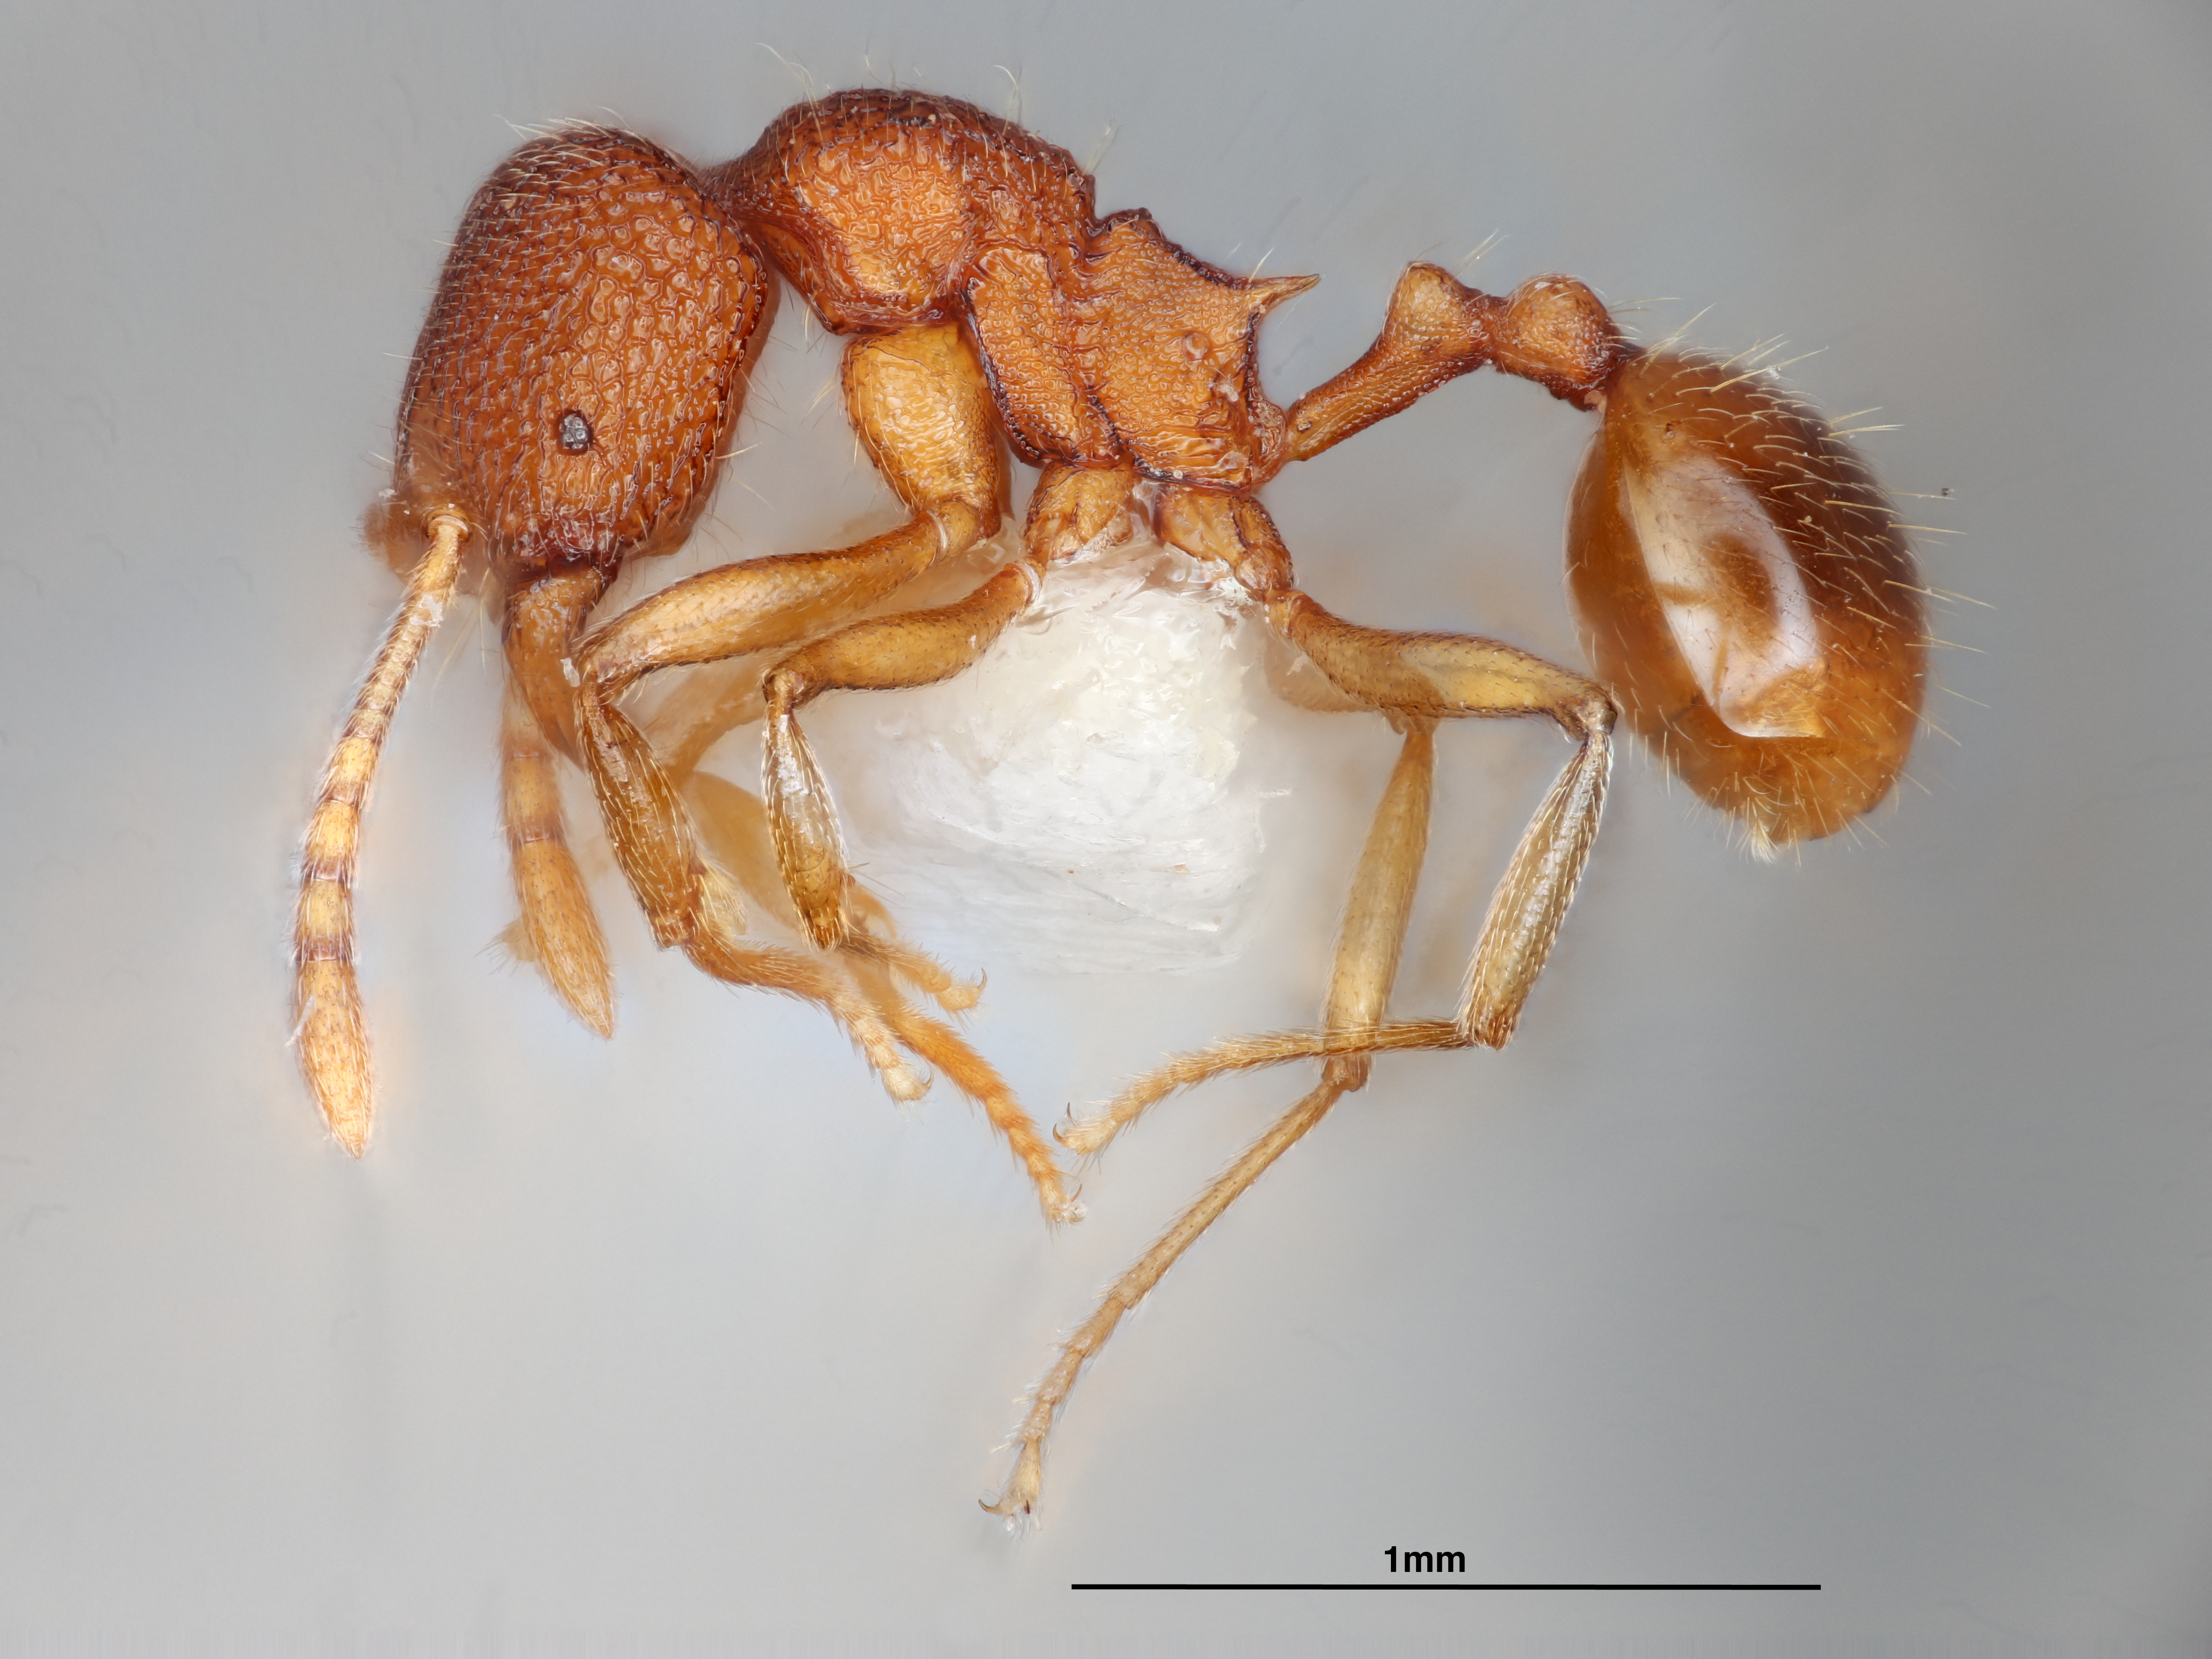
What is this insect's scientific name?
Stenamma excisum
